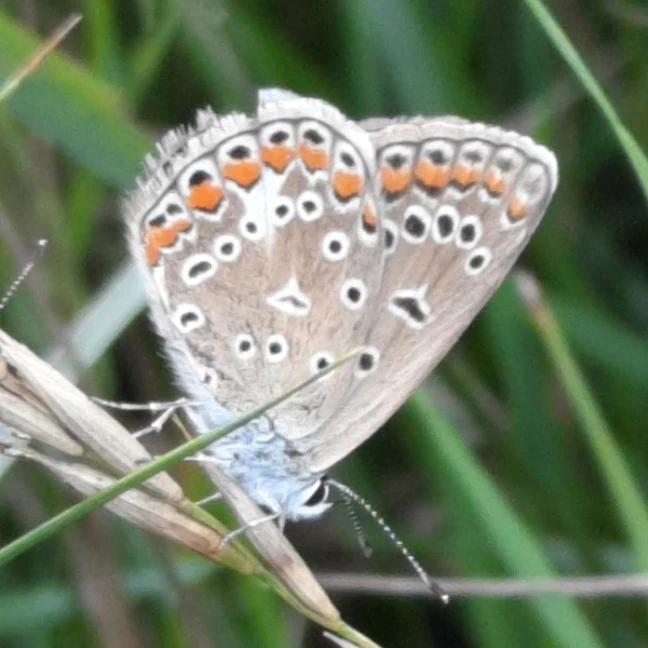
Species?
Polyommatus icarus
